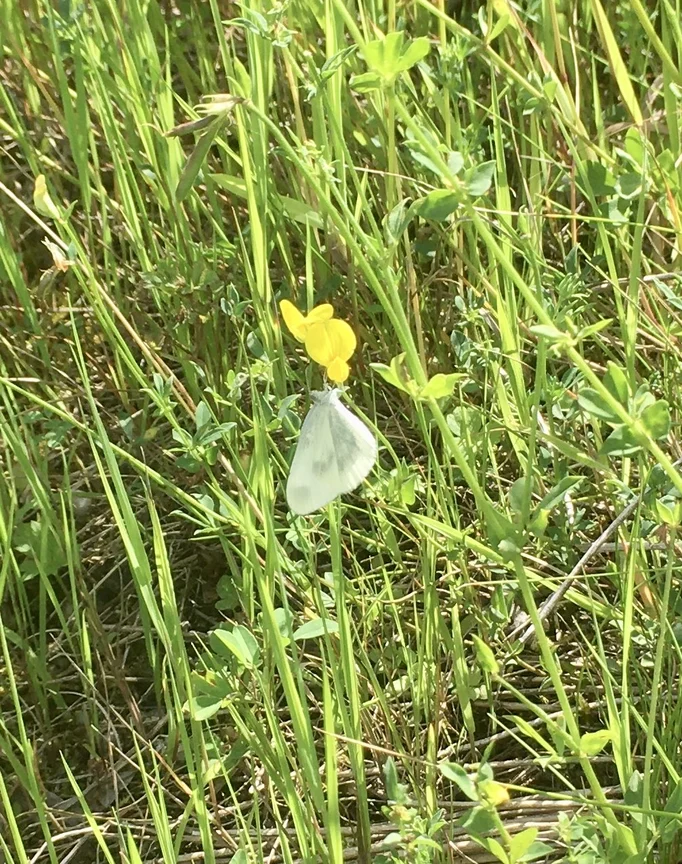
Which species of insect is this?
Leptidea sinapis/juvernica
